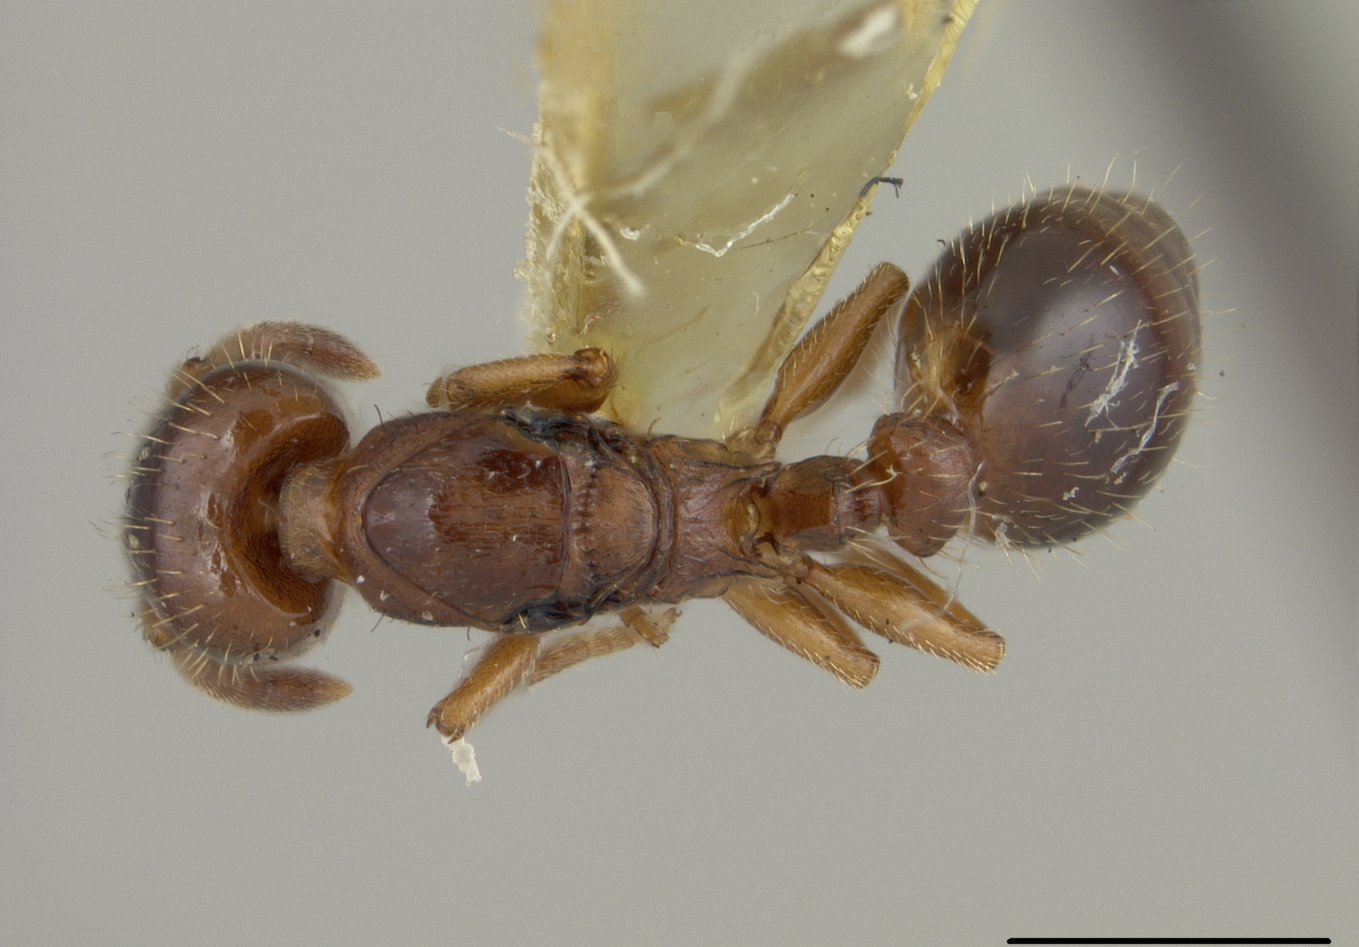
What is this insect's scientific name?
Harpagoxenus canadensis
